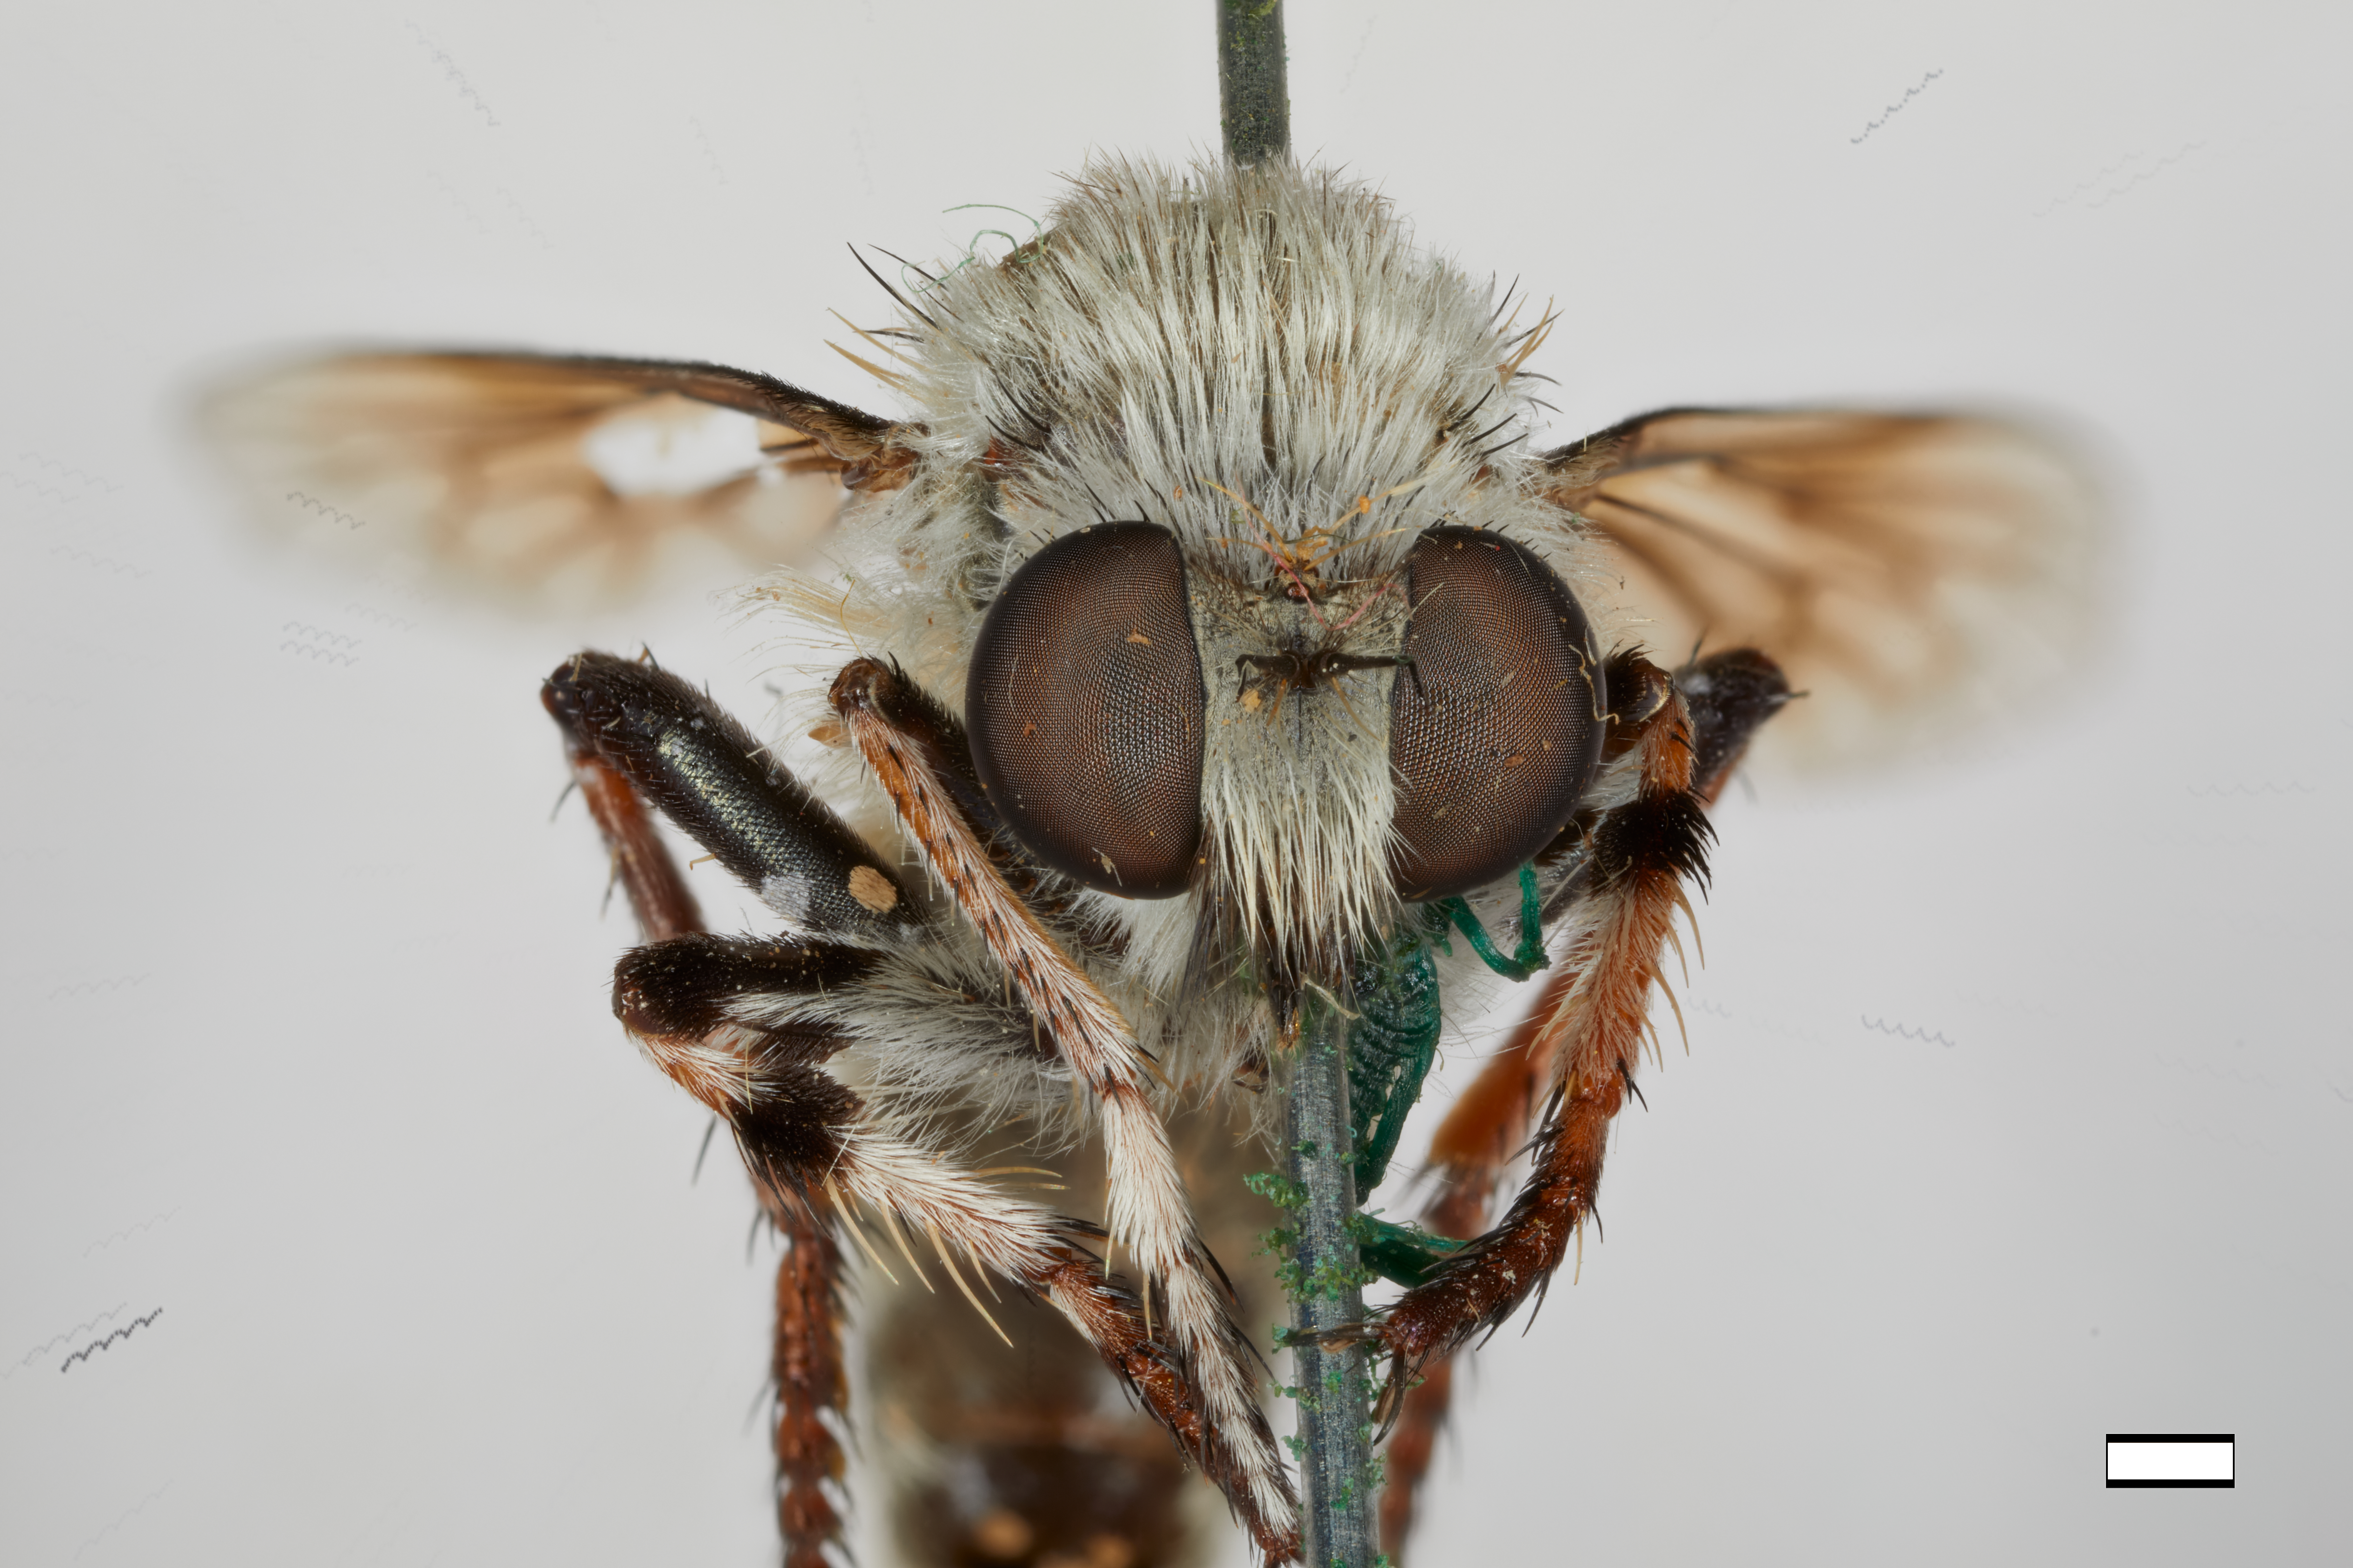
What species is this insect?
Anisopogon ludius
